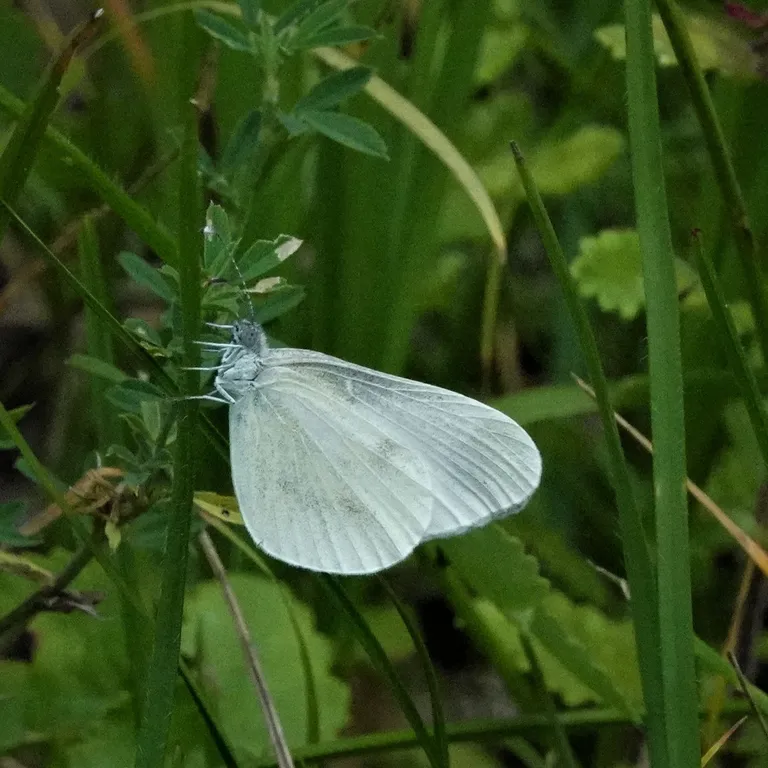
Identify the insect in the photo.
Leptidea sinapis/juvernica
